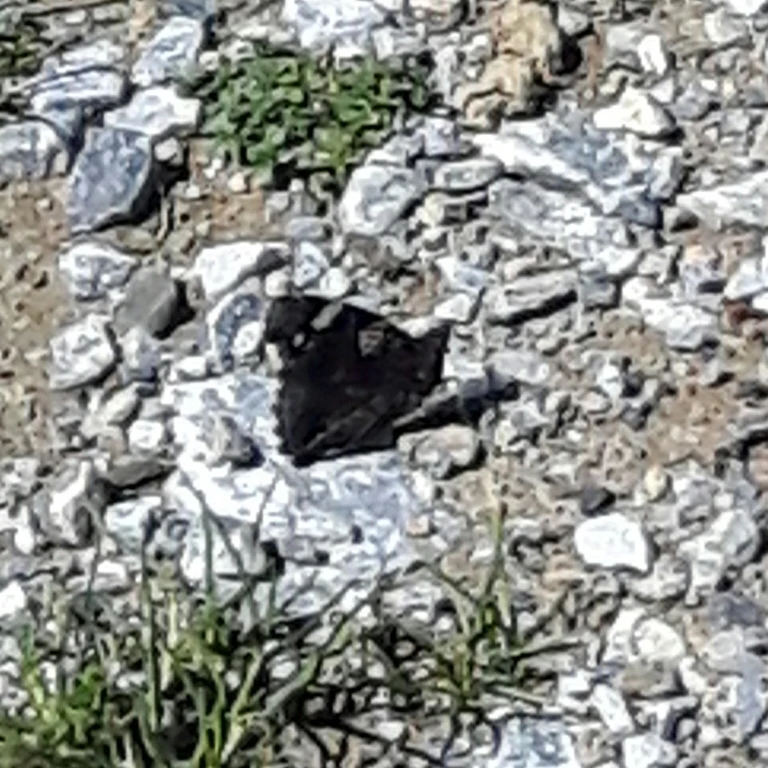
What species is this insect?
Vanessa atalanta
